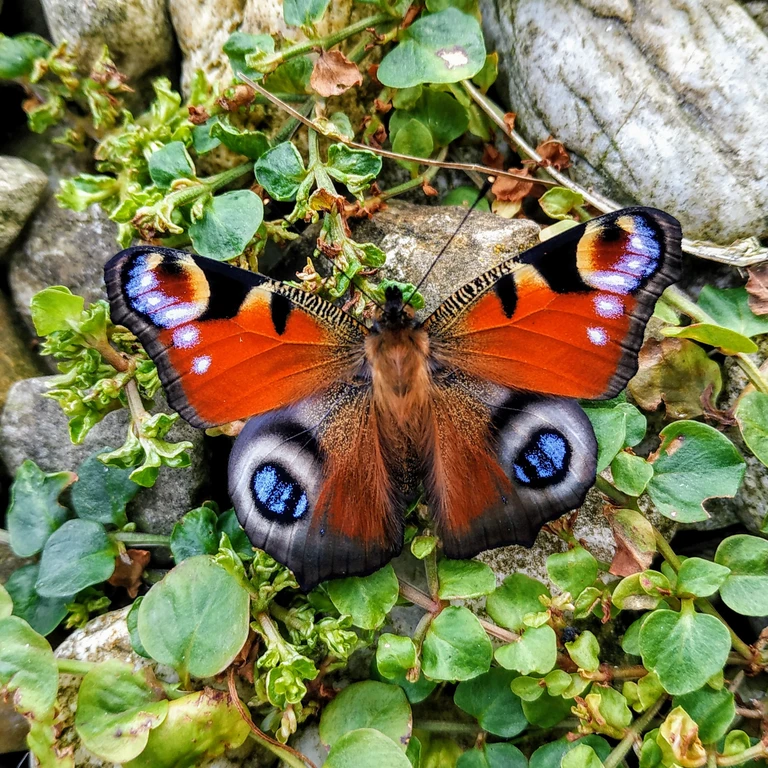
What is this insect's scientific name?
Aglais io
